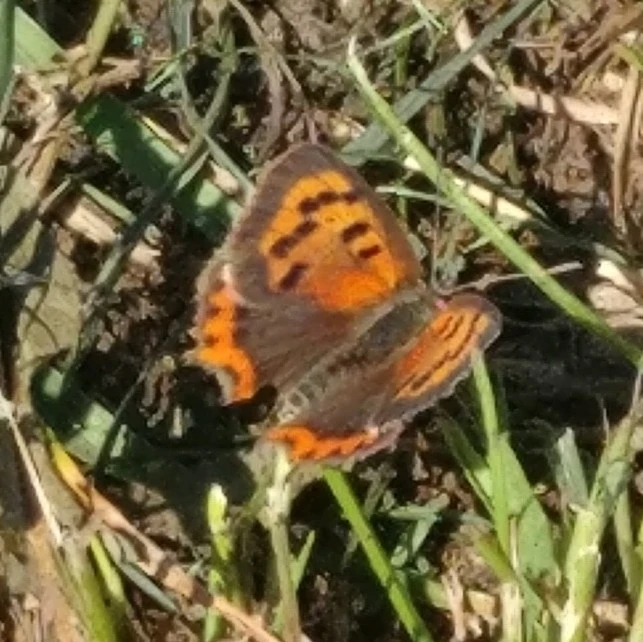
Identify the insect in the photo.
Lycaena phlaeas
